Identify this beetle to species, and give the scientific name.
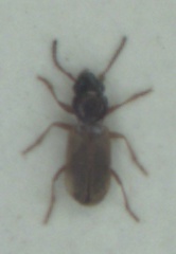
Bembidion laterale
